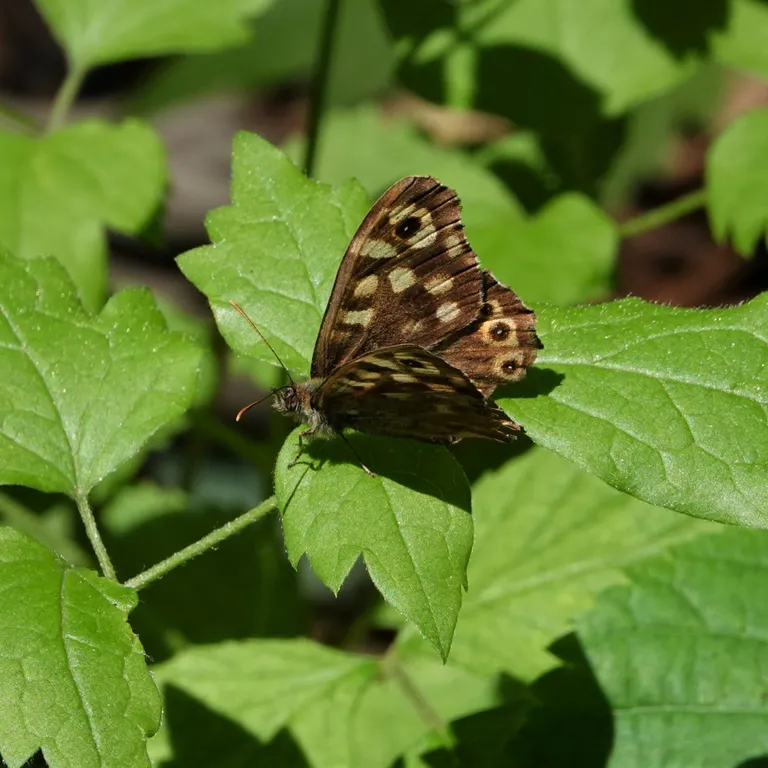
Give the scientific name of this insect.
Pararge aegeria
